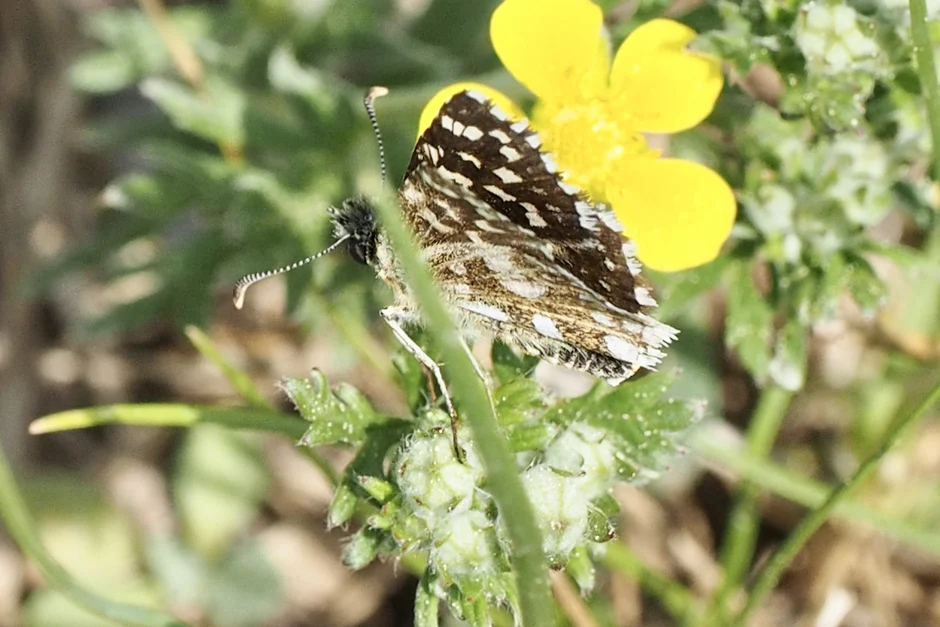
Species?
Pyrgus malvae
